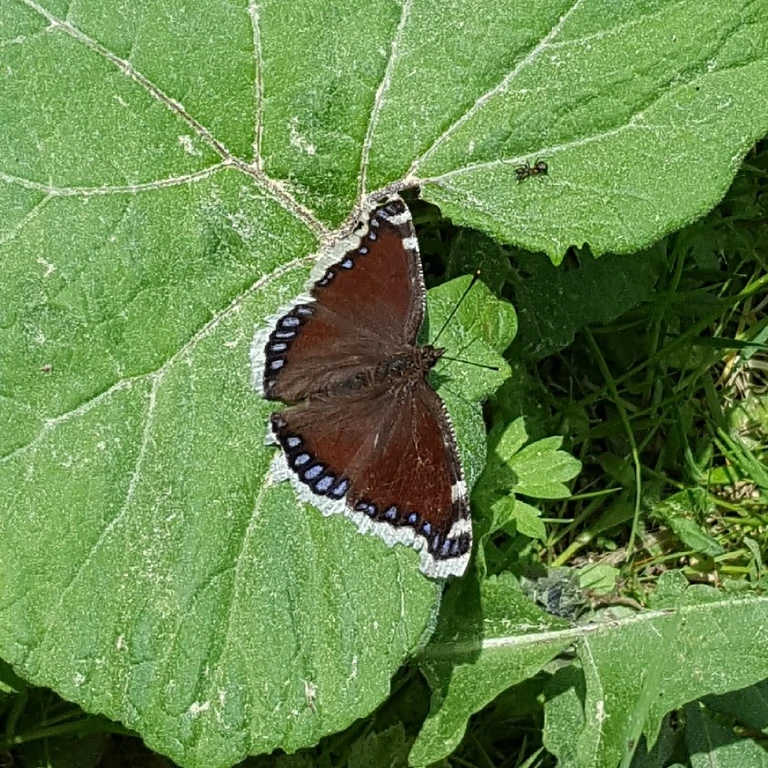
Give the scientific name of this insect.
Nymphalis antiopa
